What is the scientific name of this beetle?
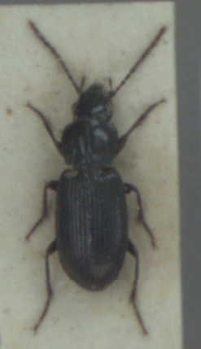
Pterostichus minor
